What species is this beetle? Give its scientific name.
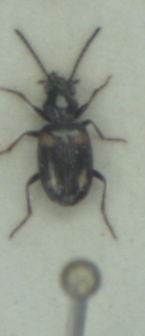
Bembidion quadripustulatum
